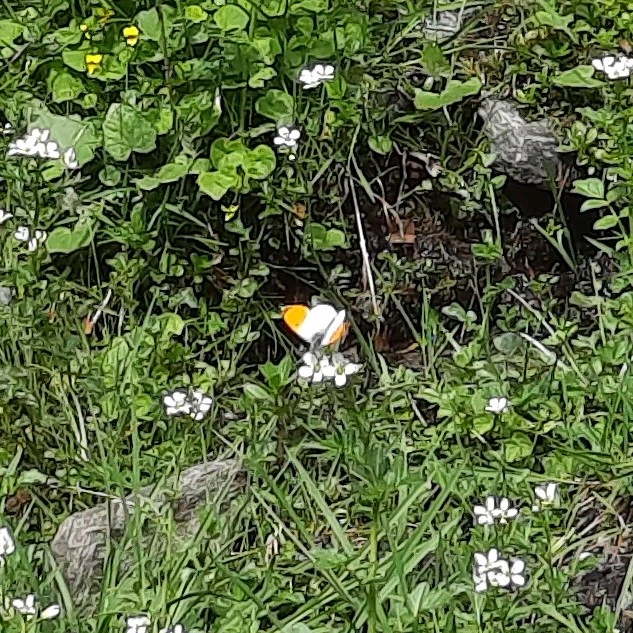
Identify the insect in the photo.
Anthocharis cardamines
